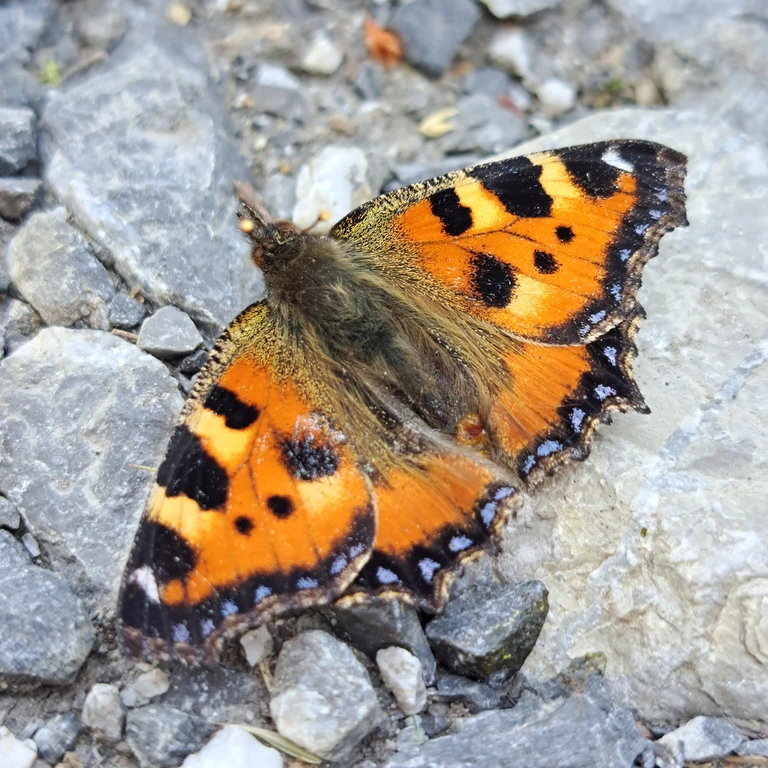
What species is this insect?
Aglais urticae
